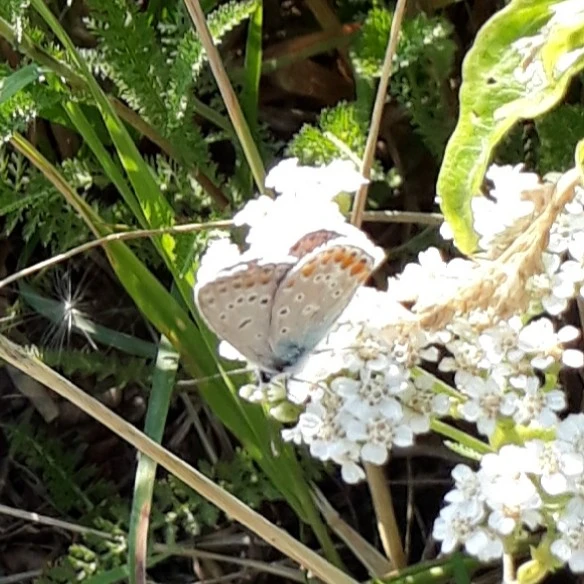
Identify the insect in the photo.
Polyommatus icarus
